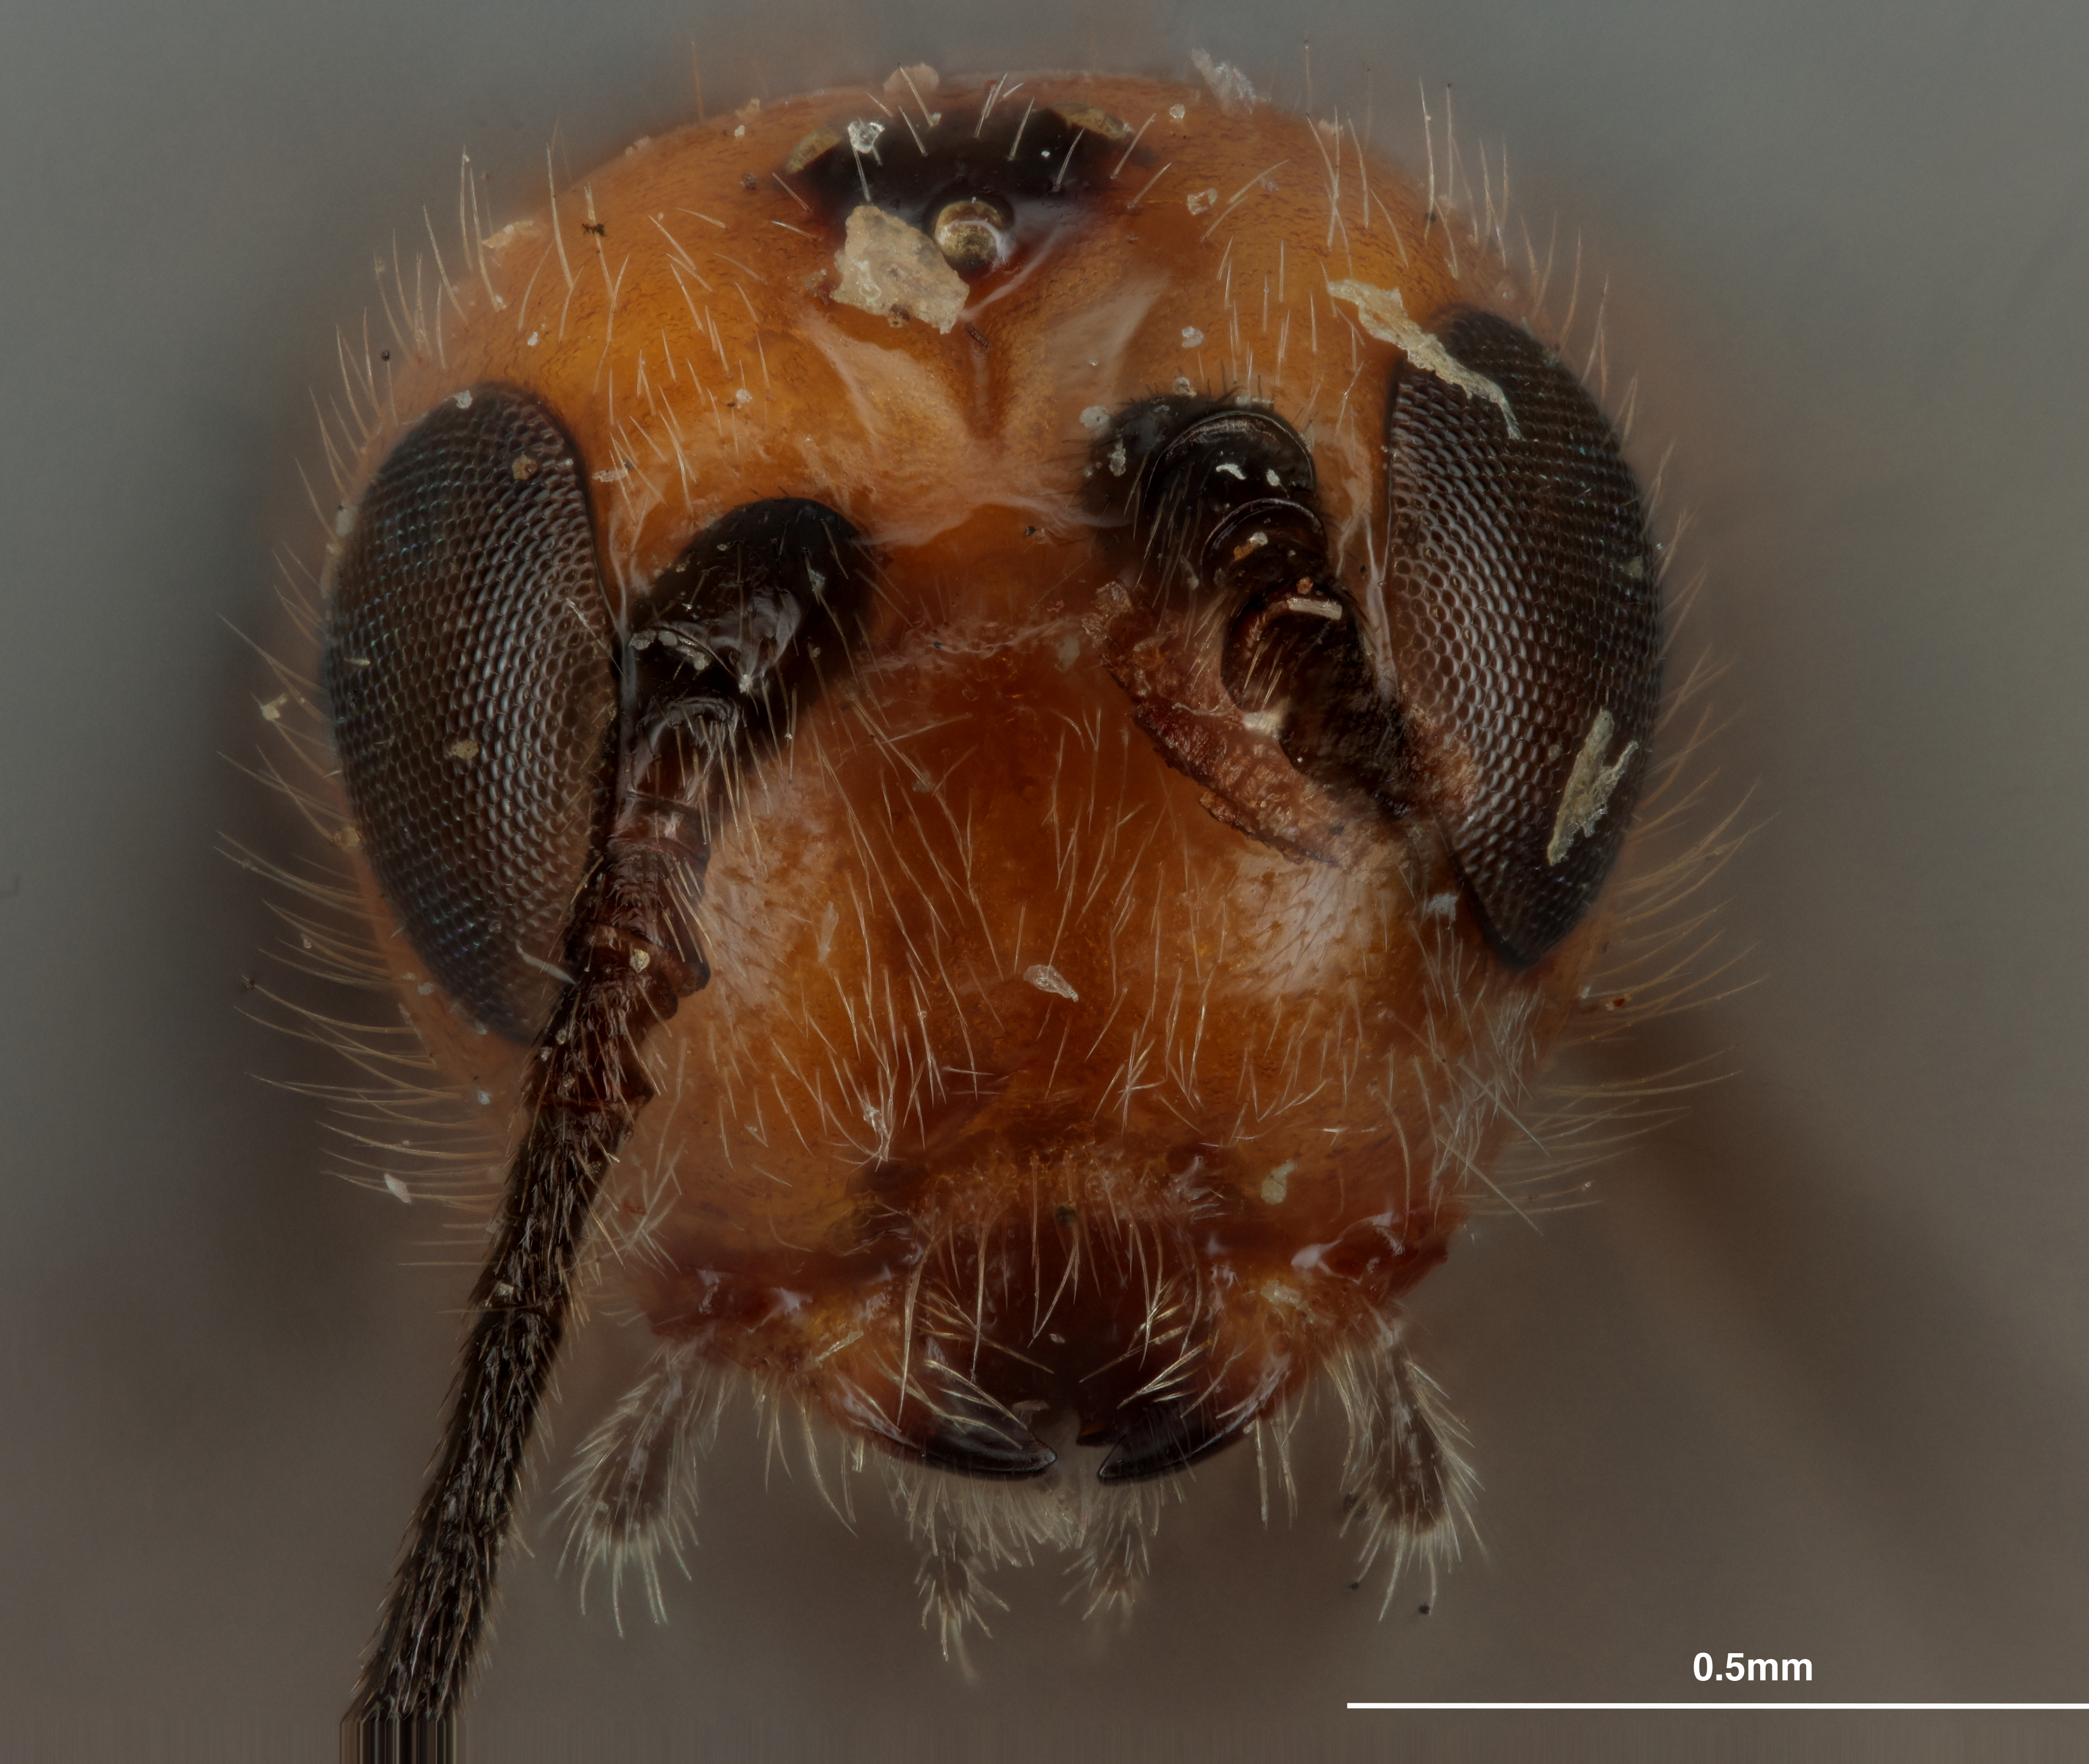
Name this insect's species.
Coeloides scolyti
